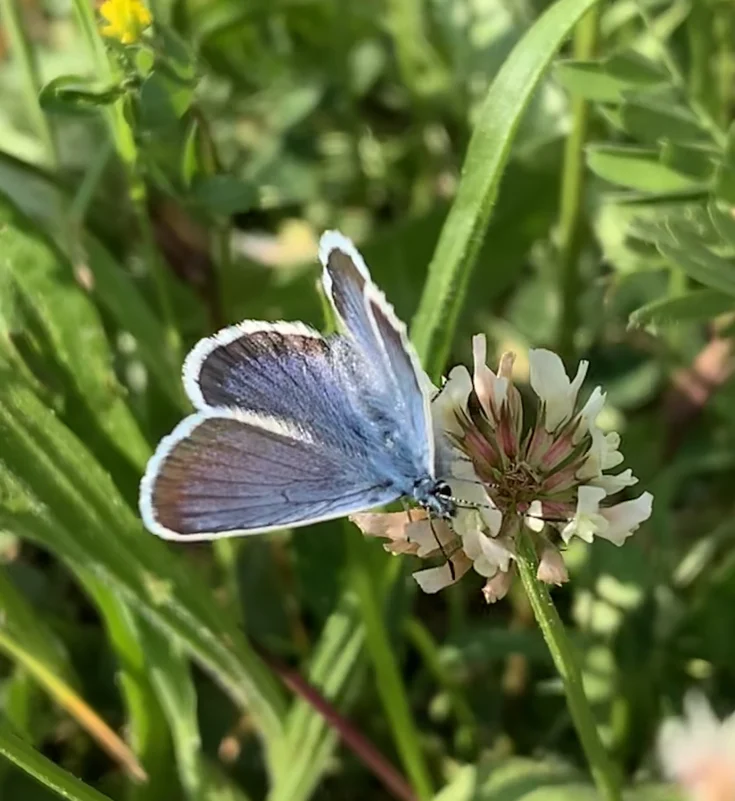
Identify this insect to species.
Plebejus argus
